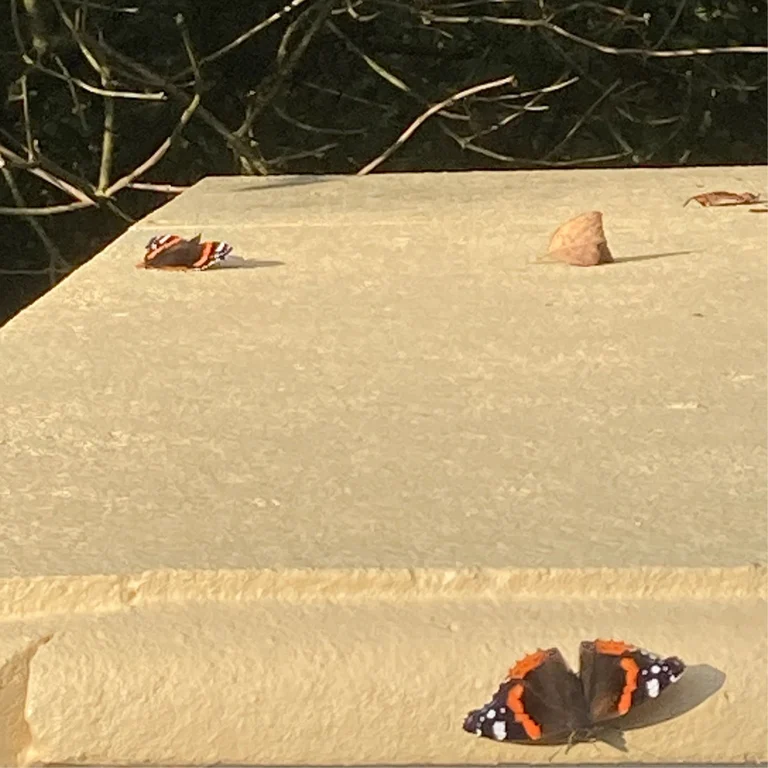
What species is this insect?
Vanessa atalanta
